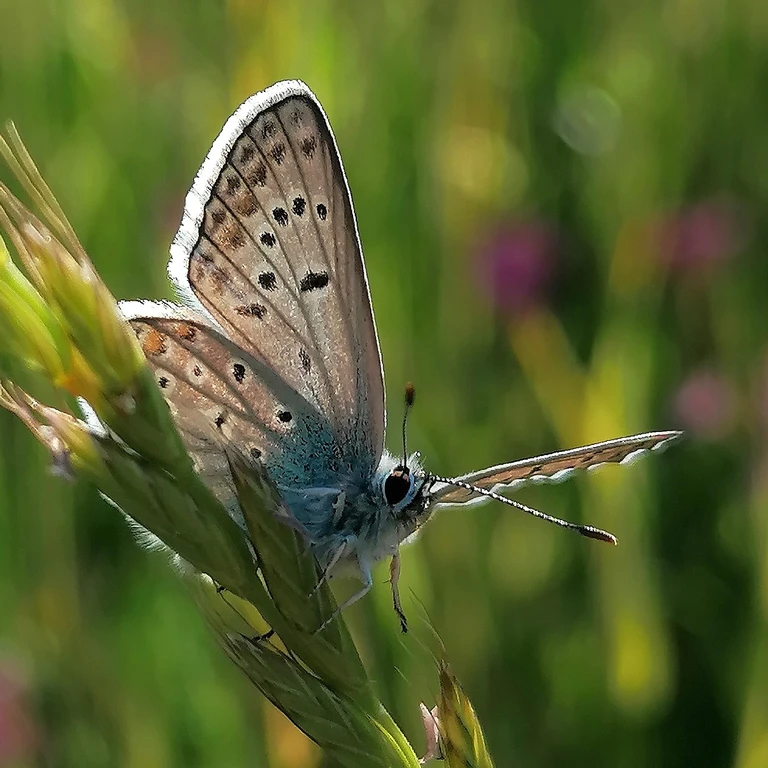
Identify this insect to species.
Polyommatus icarus
